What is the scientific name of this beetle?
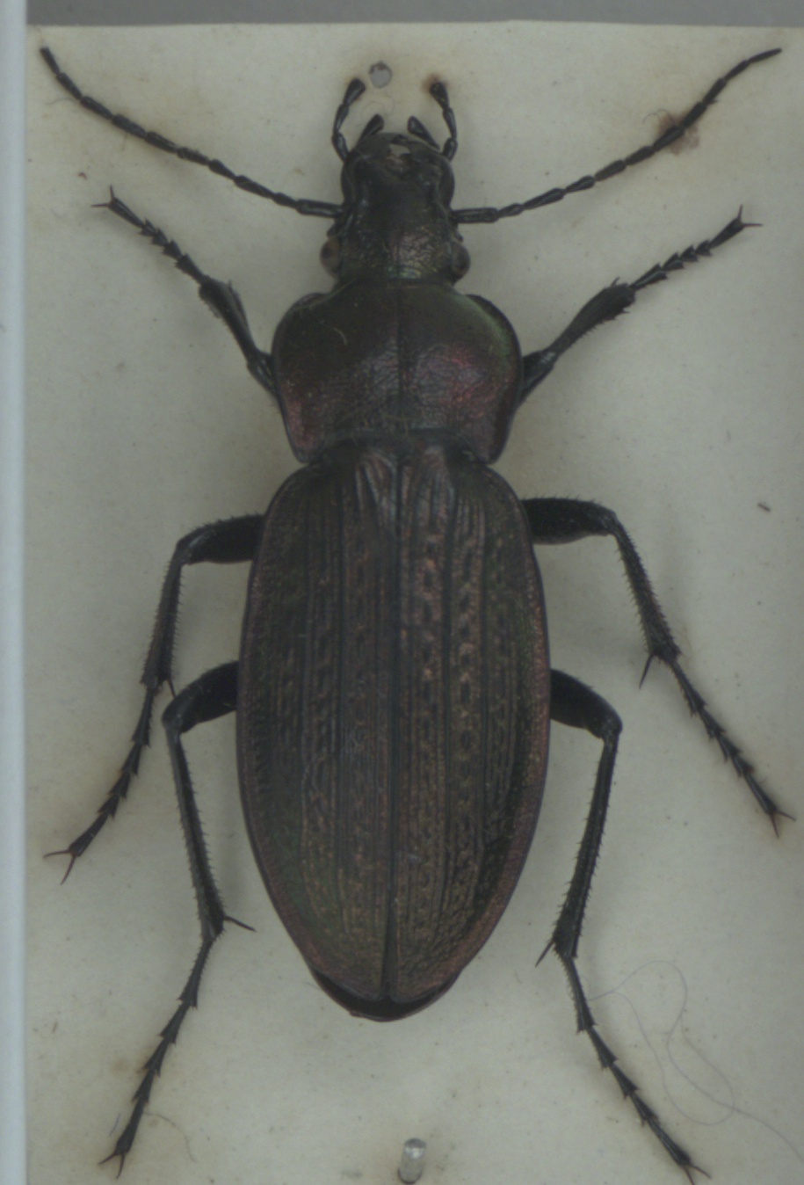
Carabus monilis
